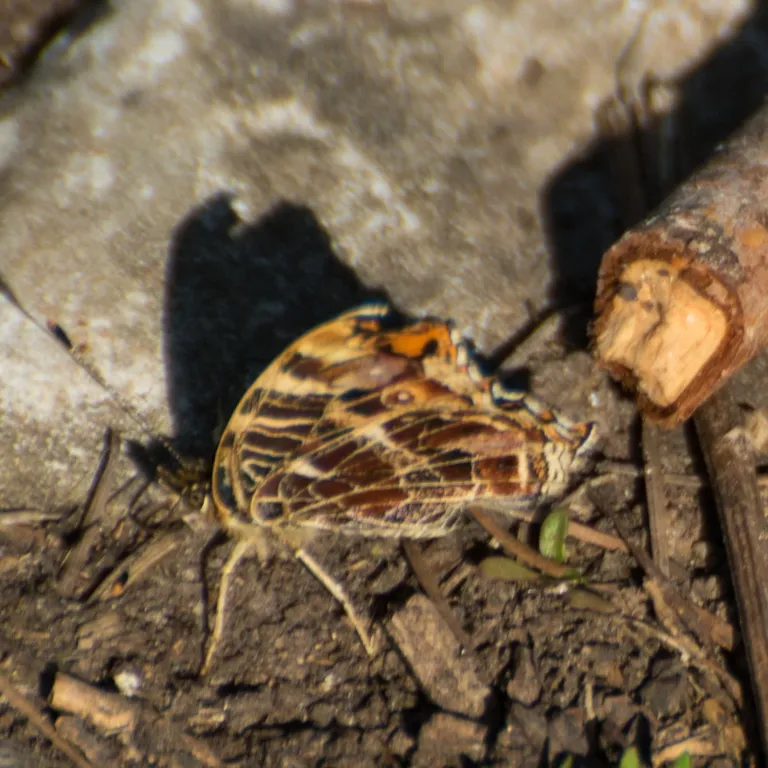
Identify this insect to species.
Araschnia levana
